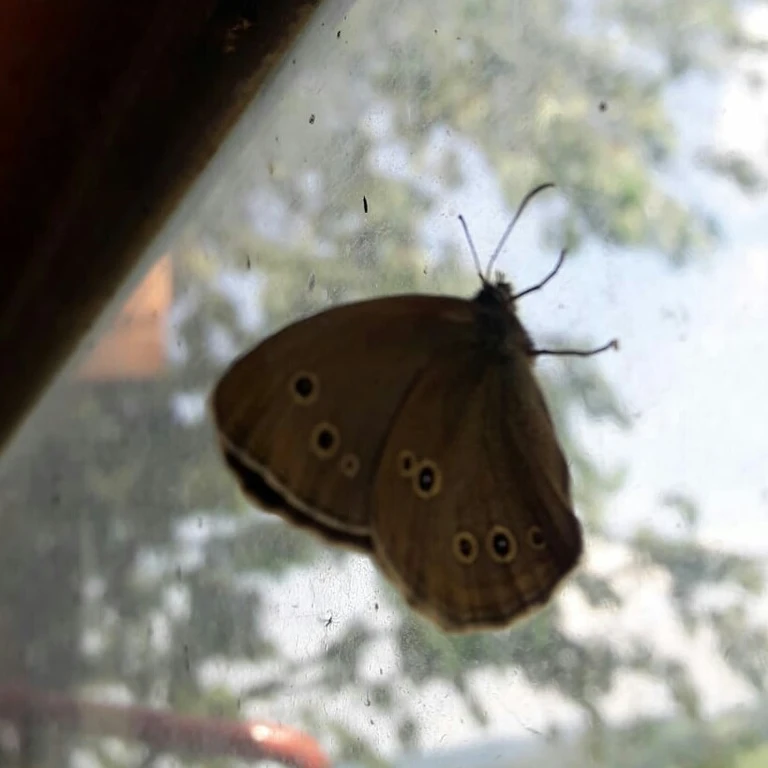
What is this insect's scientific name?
Aphantopus hyperantus
